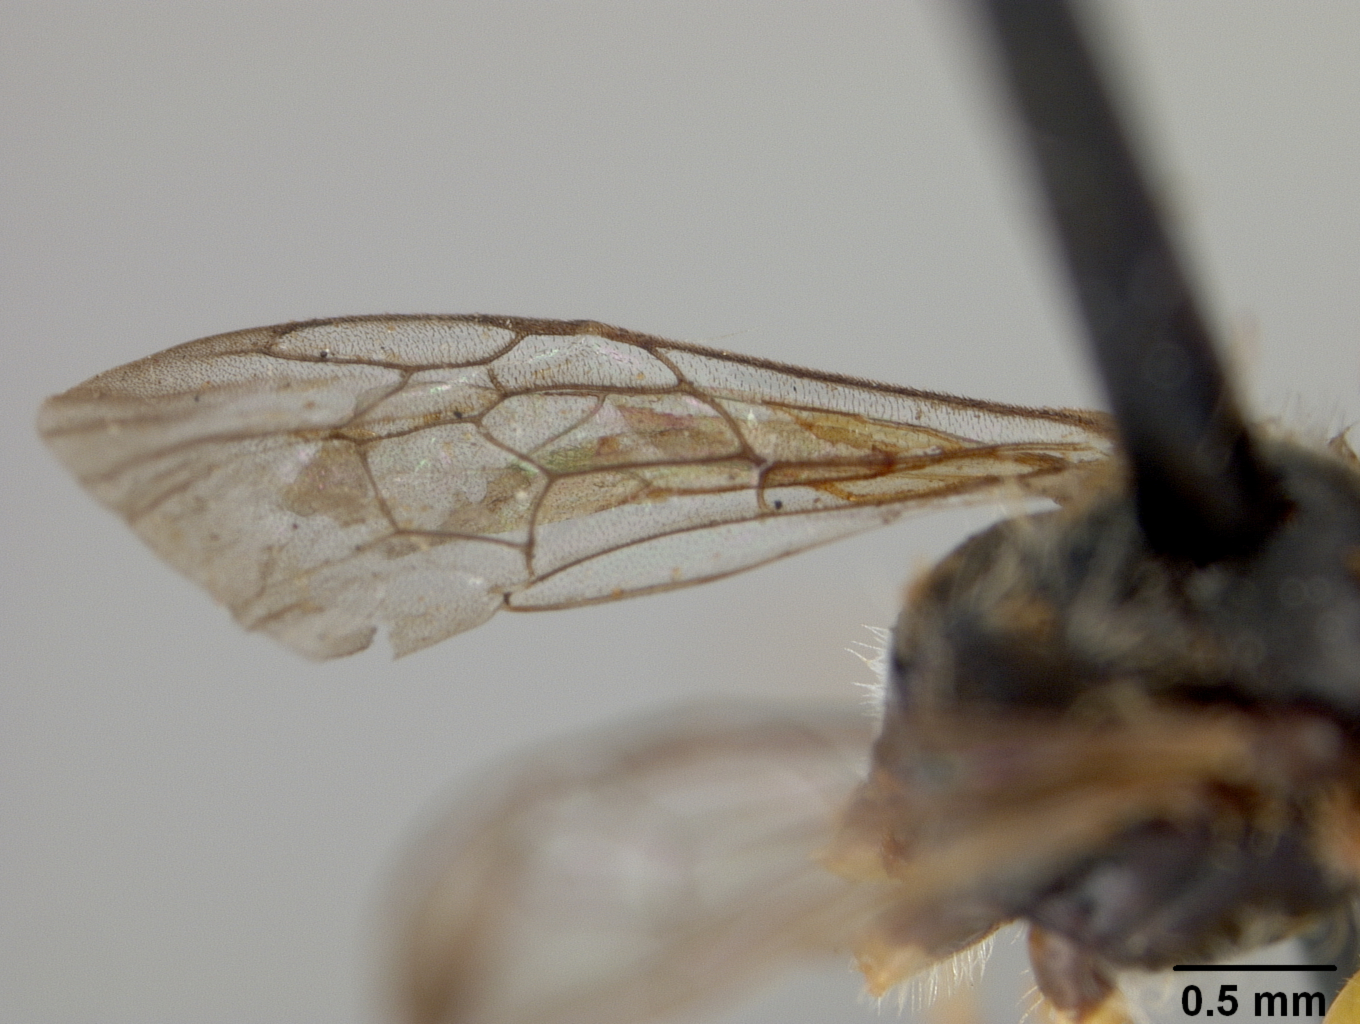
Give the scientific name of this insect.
Calliopsis sonora
